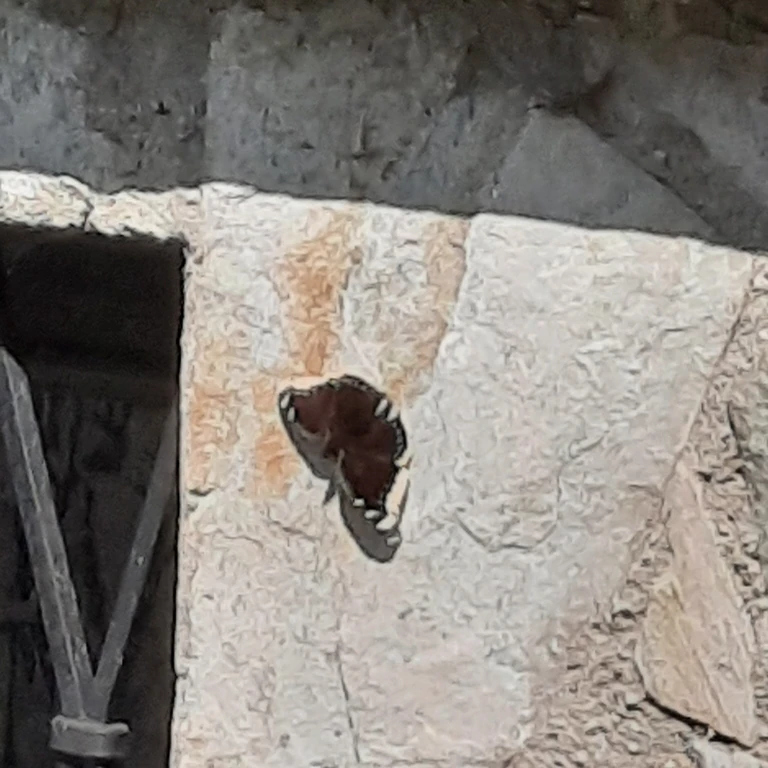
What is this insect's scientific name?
Nymphalis antiopa
